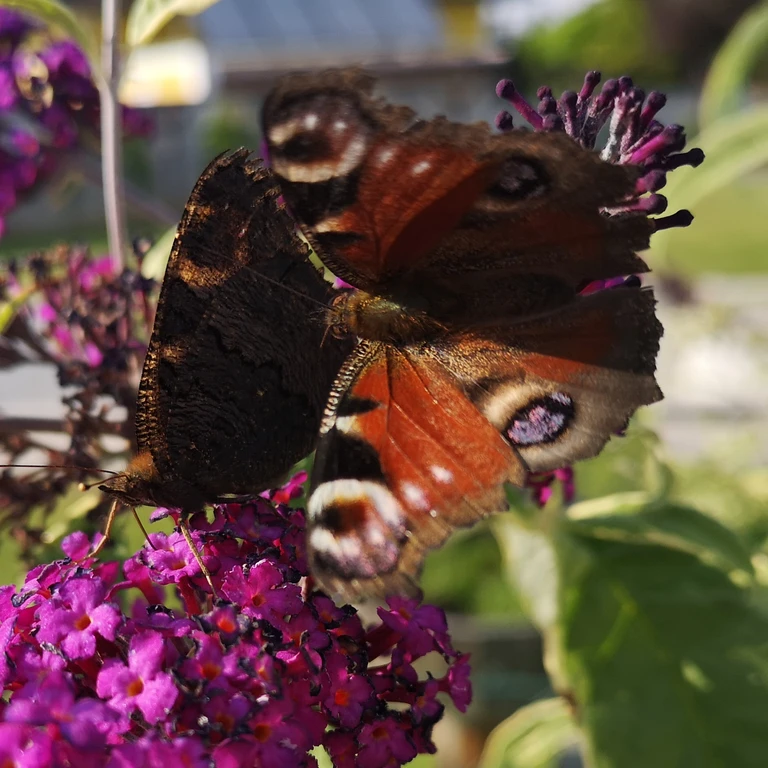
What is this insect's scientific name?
Aglais io
